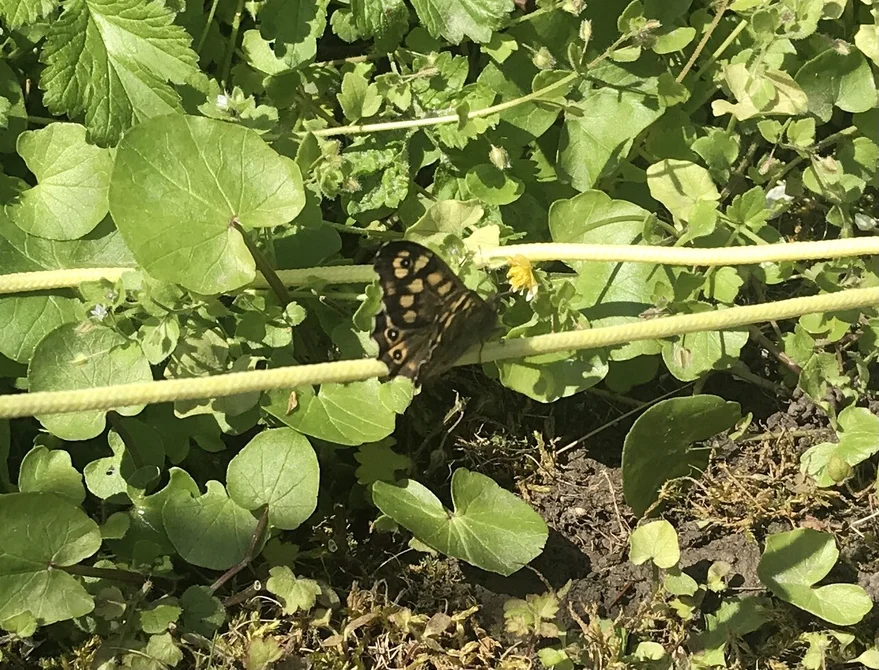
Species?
Pararge aegeria
